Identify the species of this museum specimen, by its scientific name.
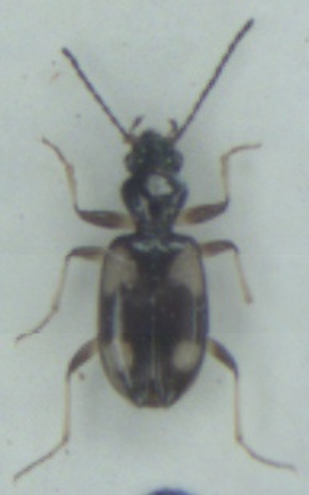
Bembidion illigeri
